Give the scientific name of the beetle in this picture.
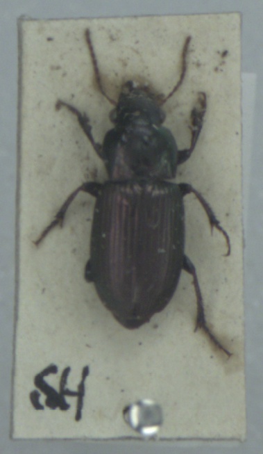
Harpalus affinis
